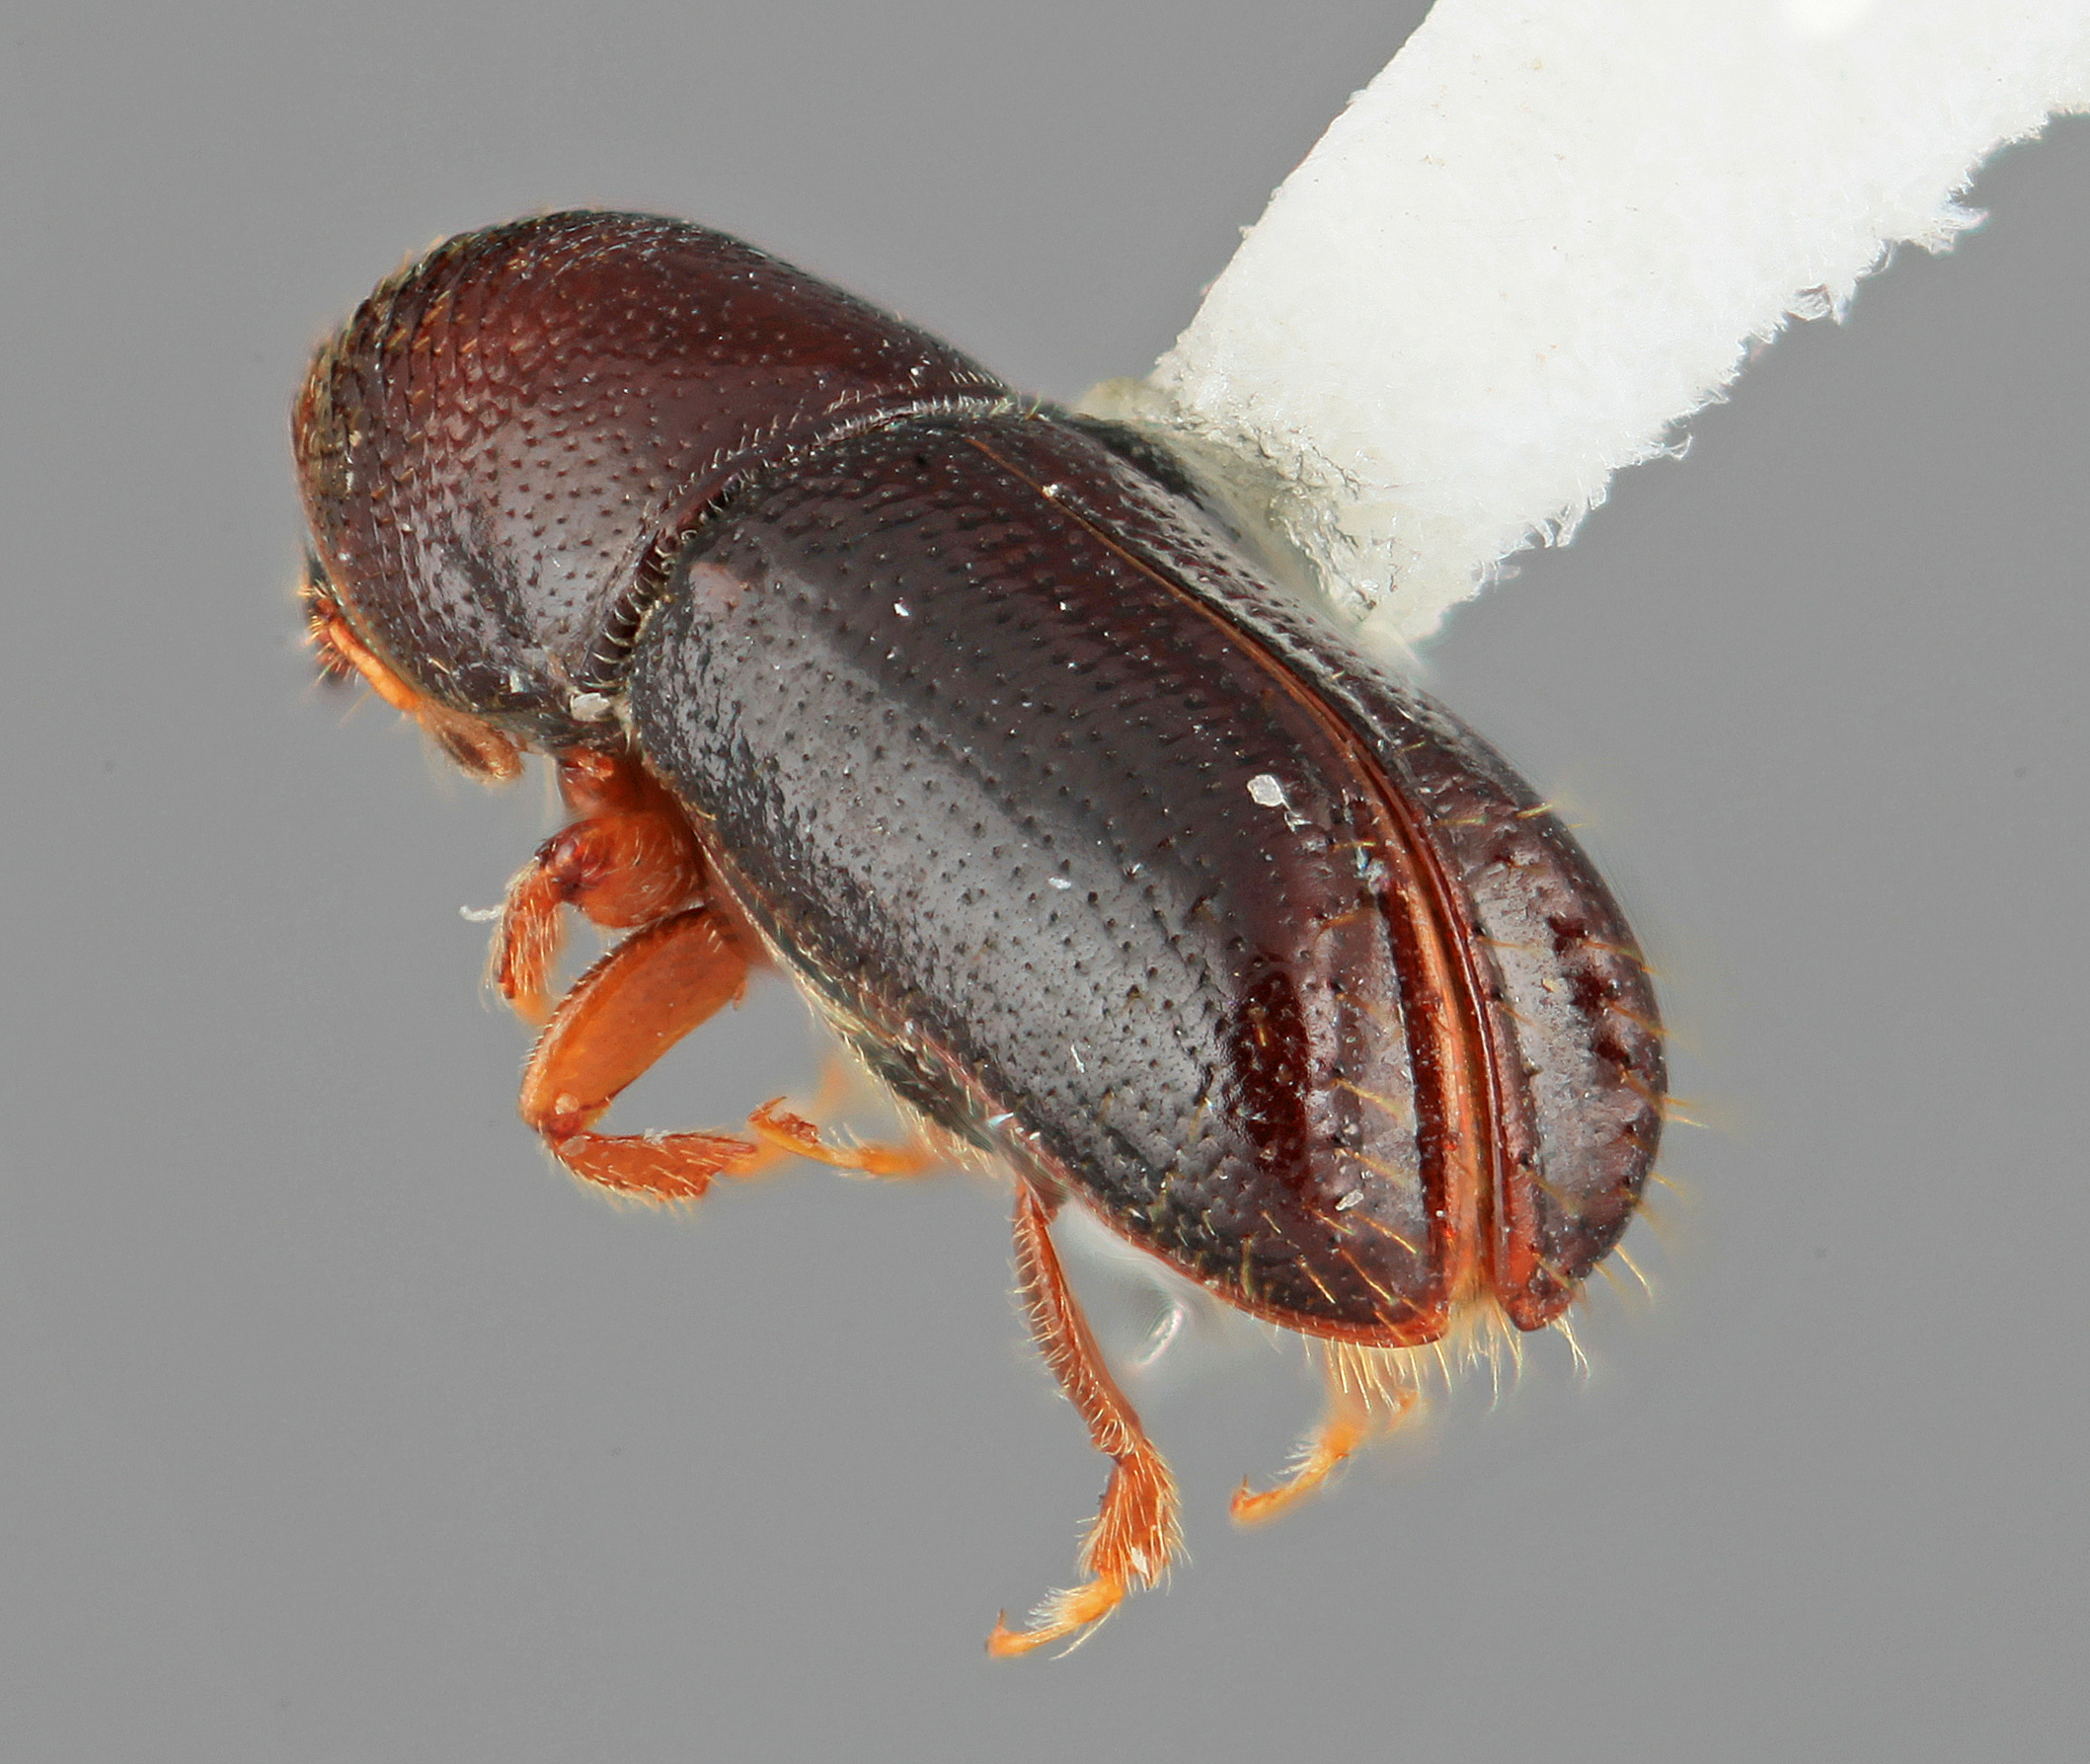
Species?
Araptus plicatus
